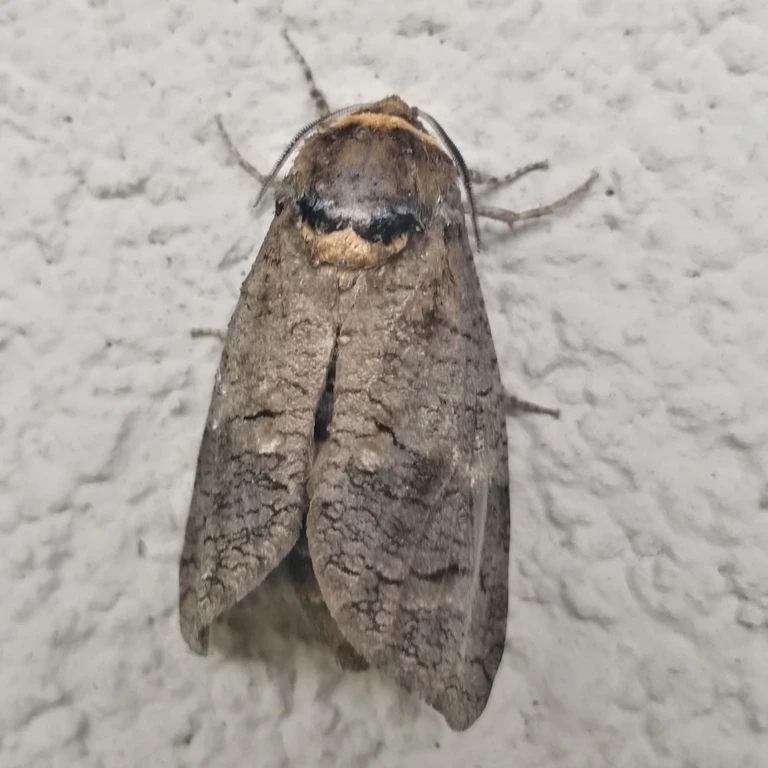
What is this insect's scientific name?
Cossus cossus
